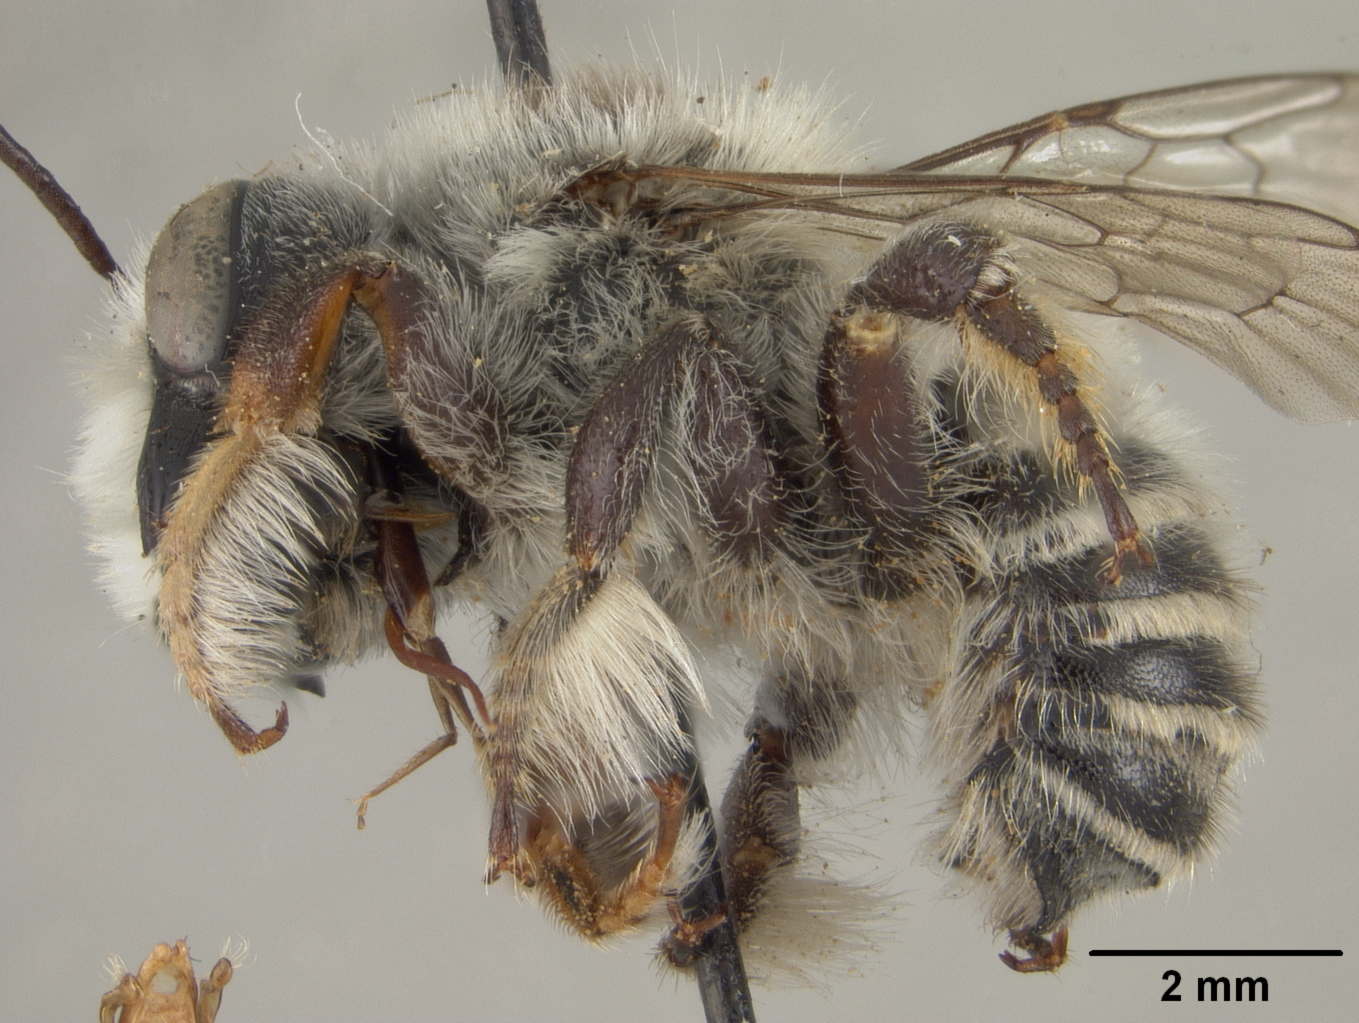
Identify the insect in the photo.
Megachile macneilli
